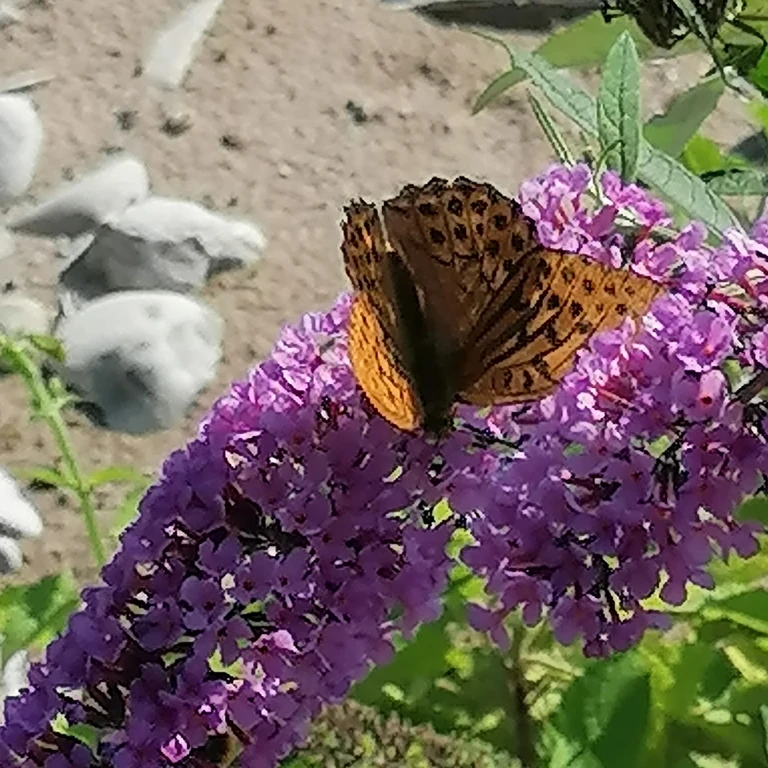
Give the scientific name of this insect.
Argynnis paphia
